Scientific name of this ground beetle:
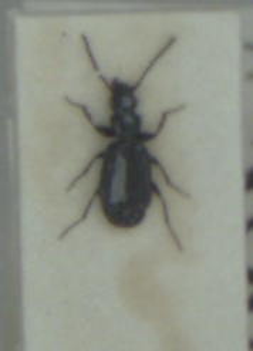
Microlestes maurus
